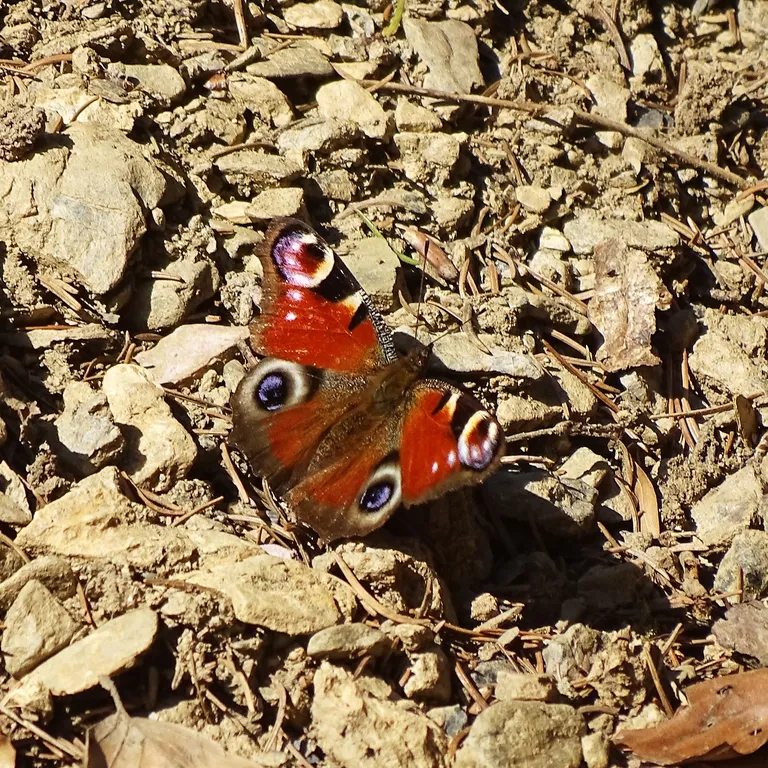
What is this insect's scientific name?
Aglais io
